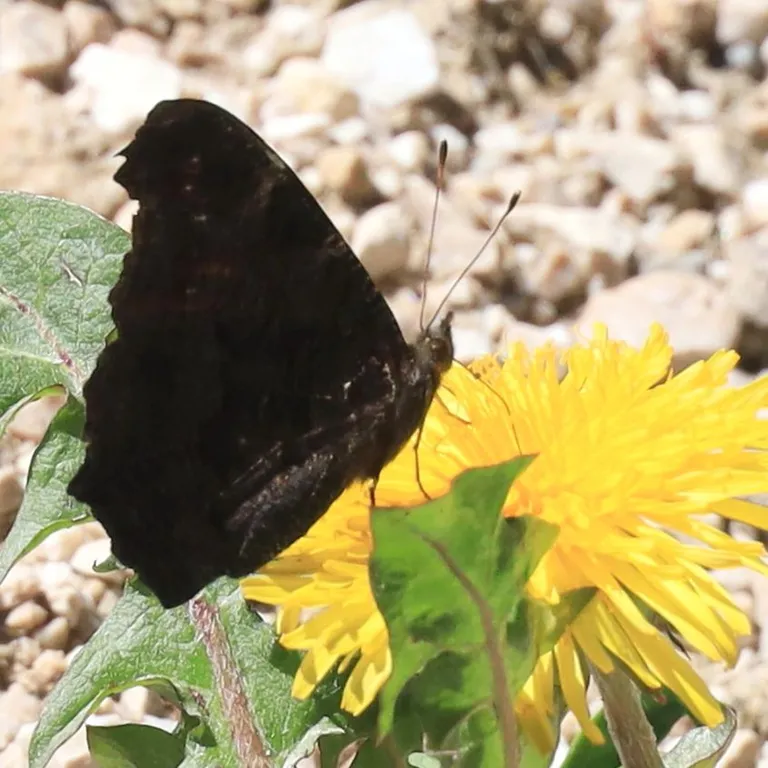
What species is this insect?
Aglais io
